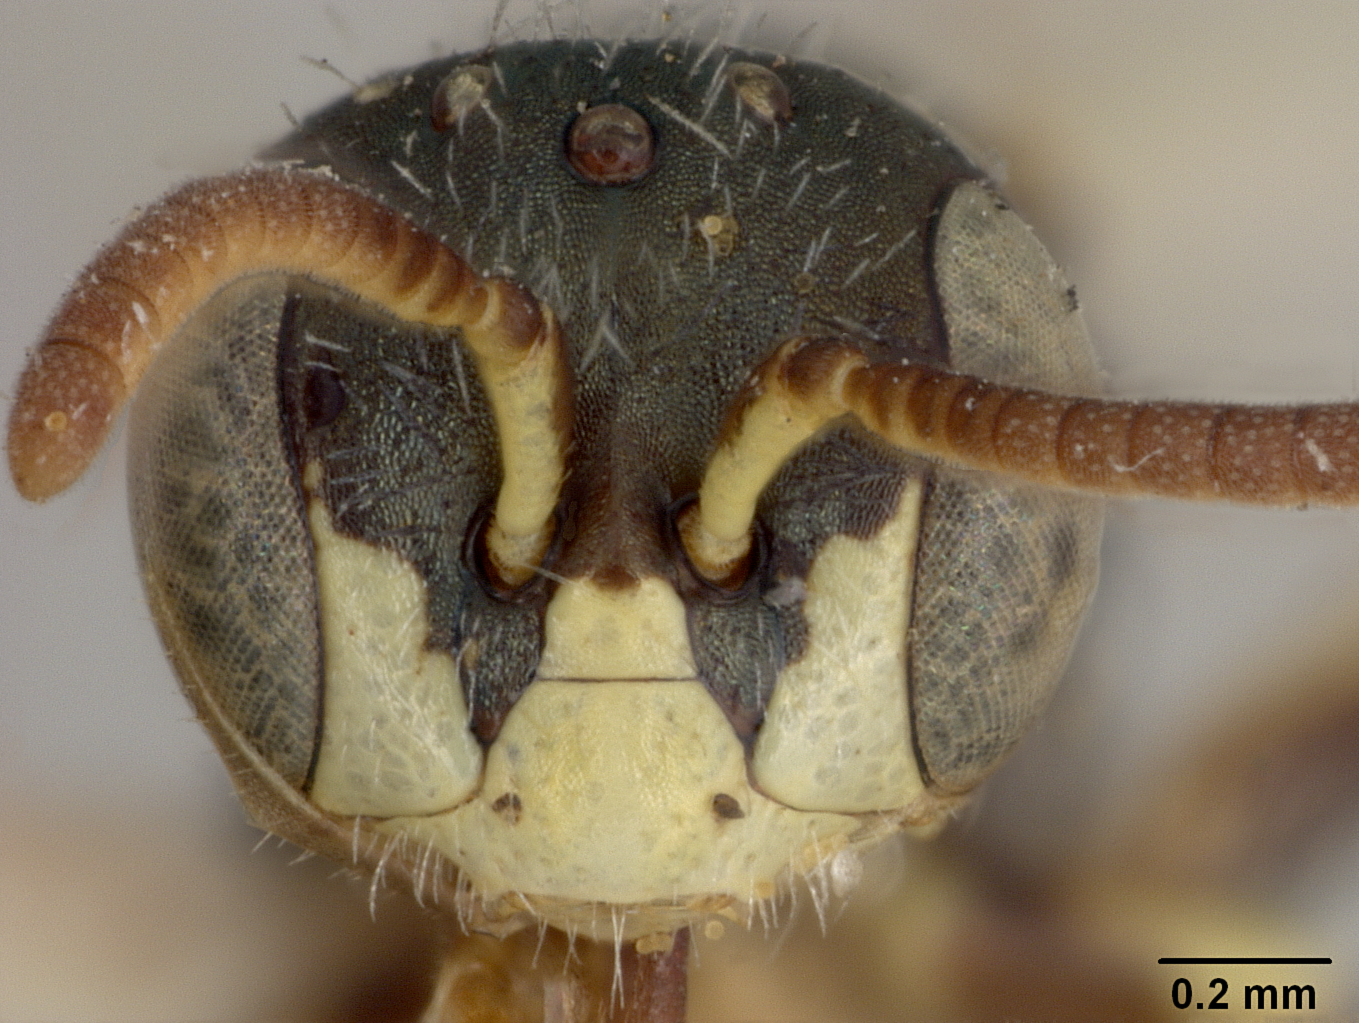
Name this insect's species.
Perdita atriventris
